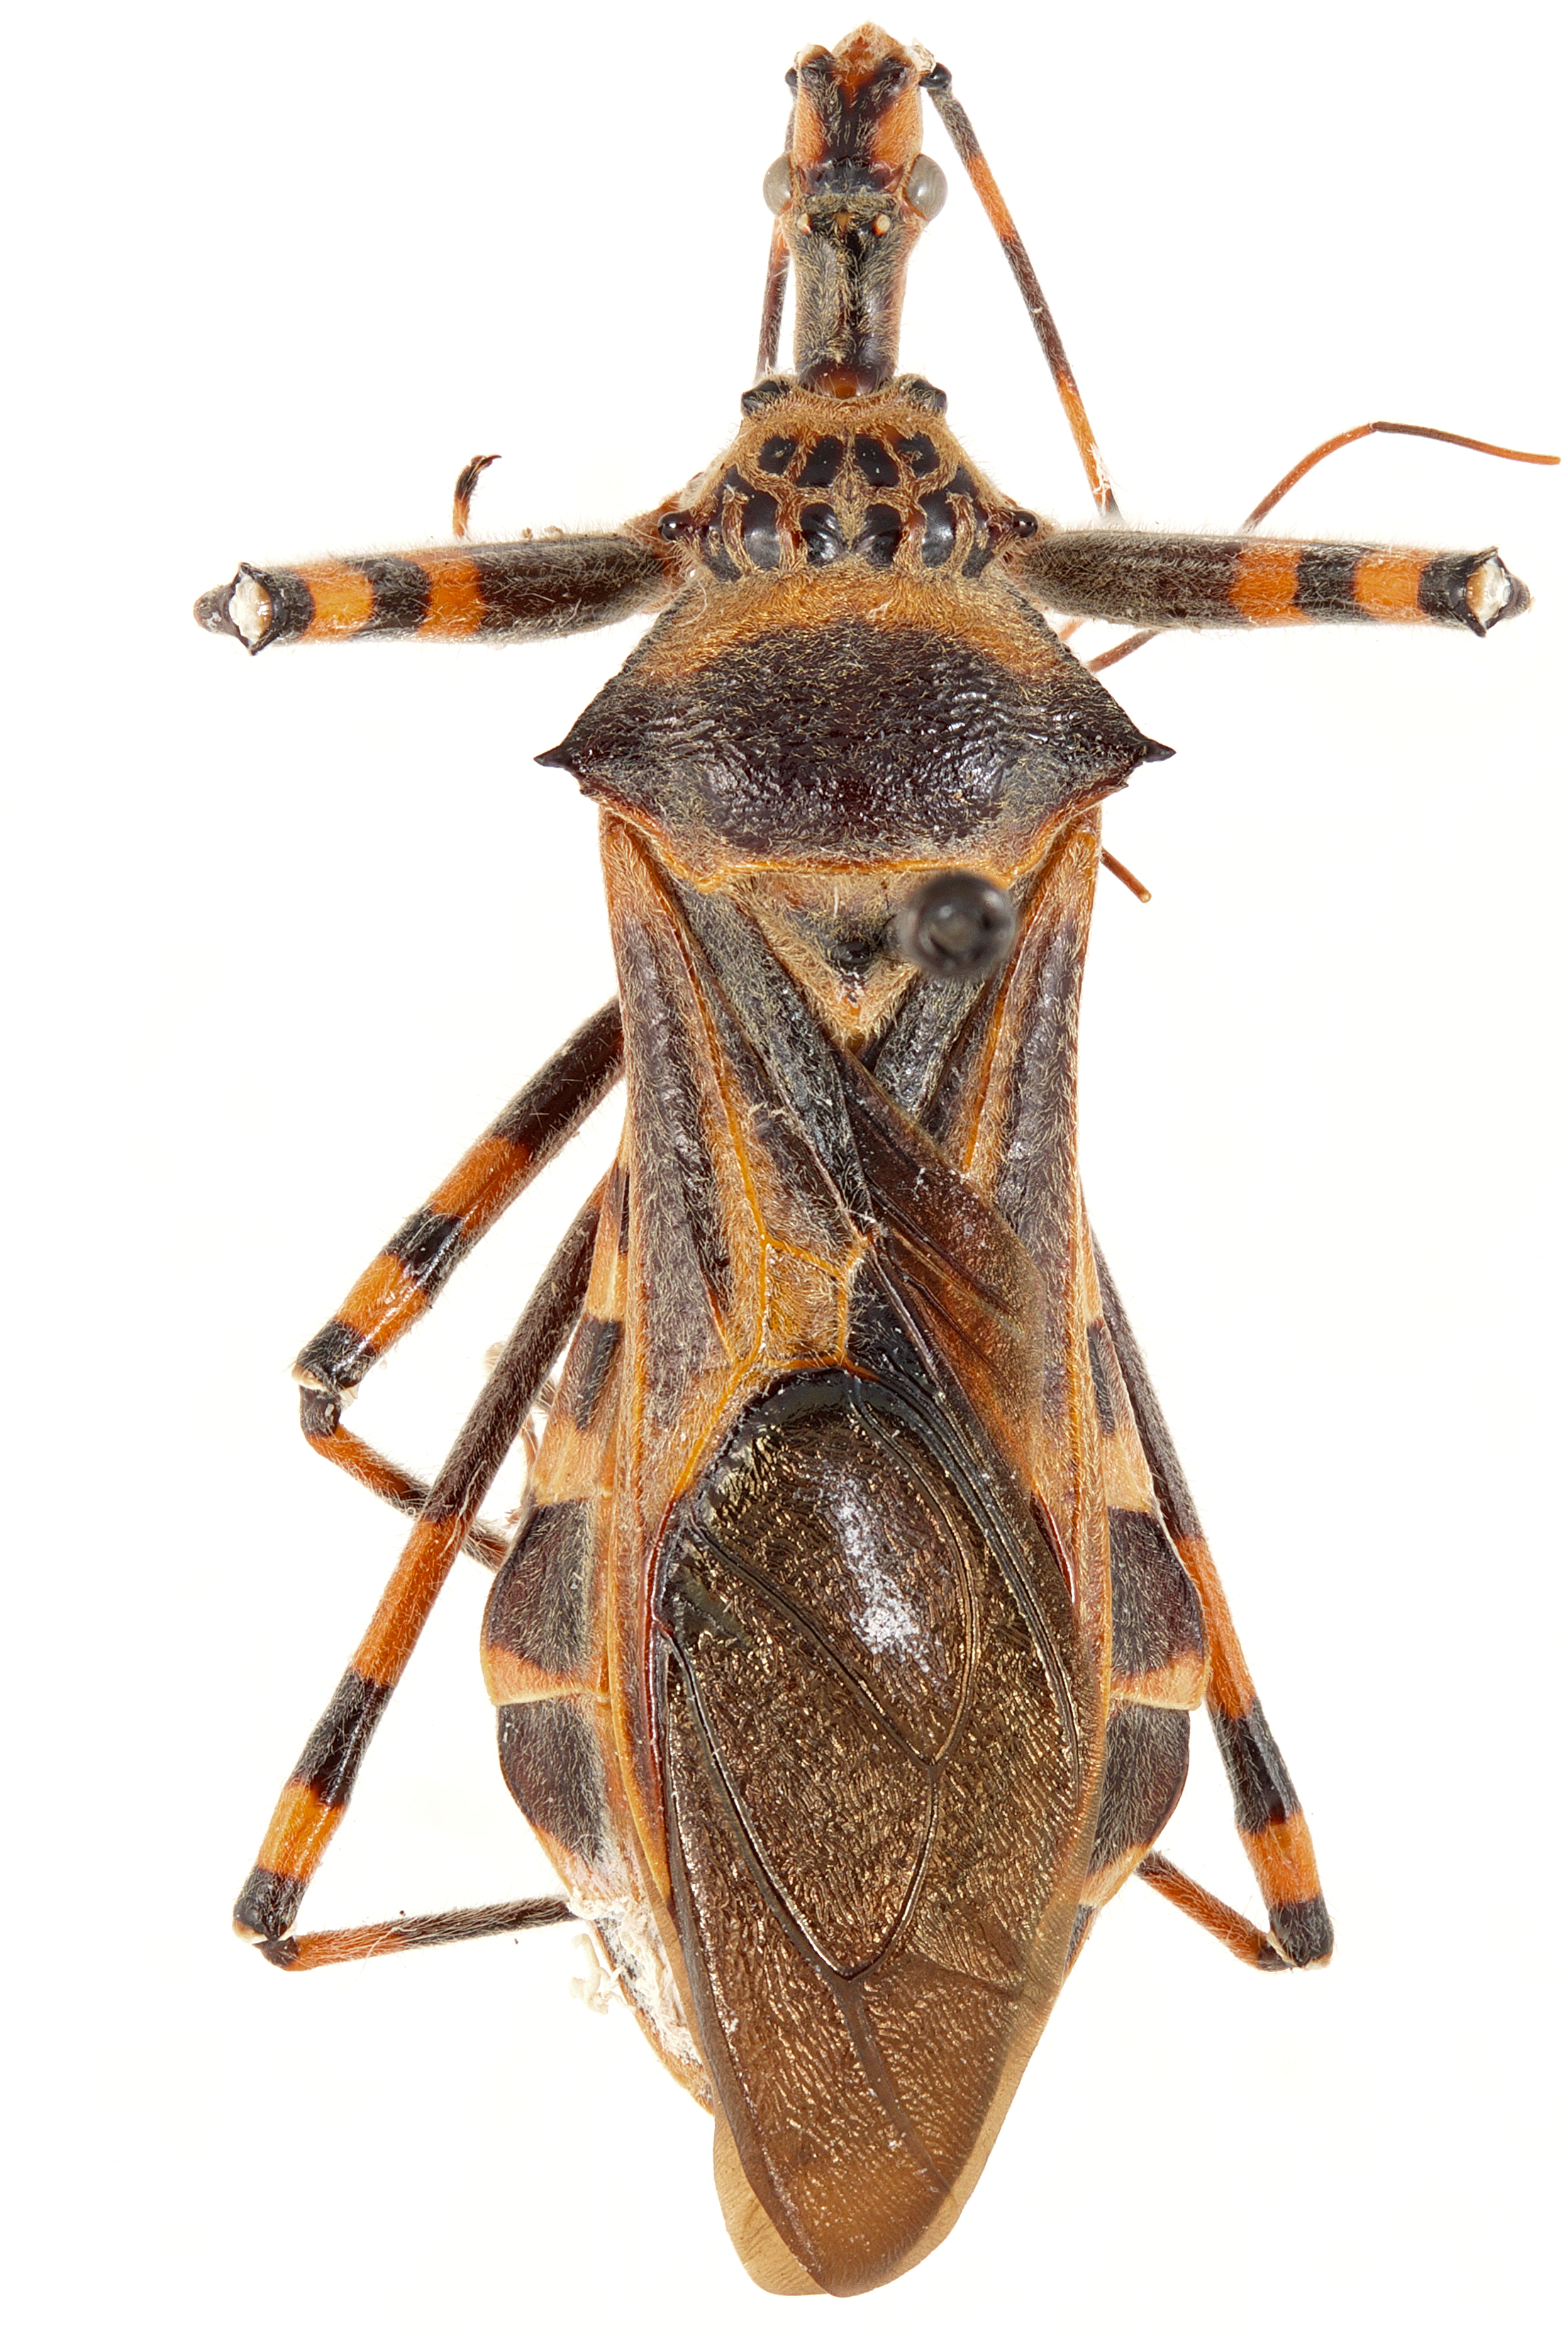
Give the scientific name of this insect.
Isyndus grisea
